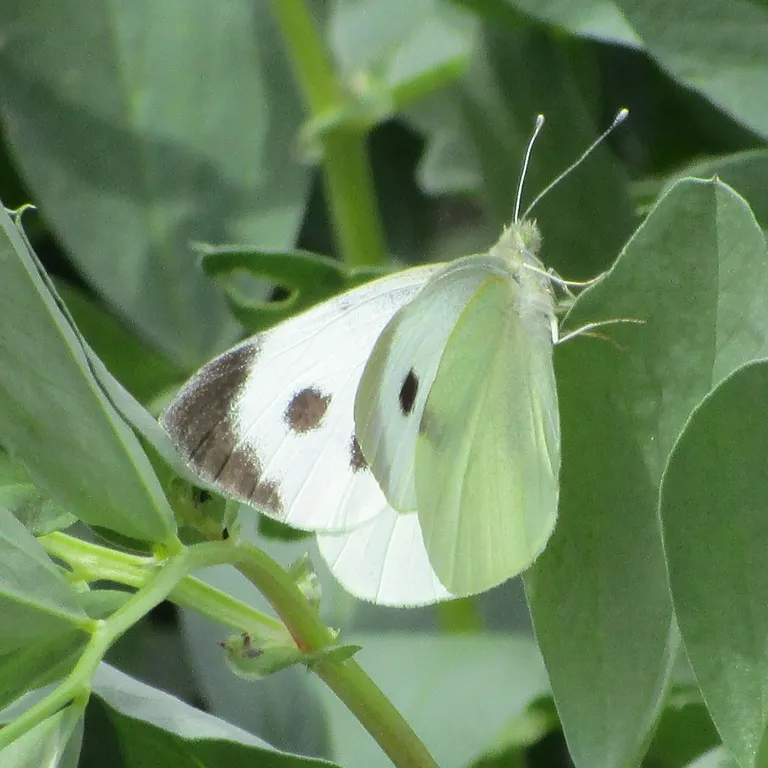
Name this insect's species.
Pieris brassicae
